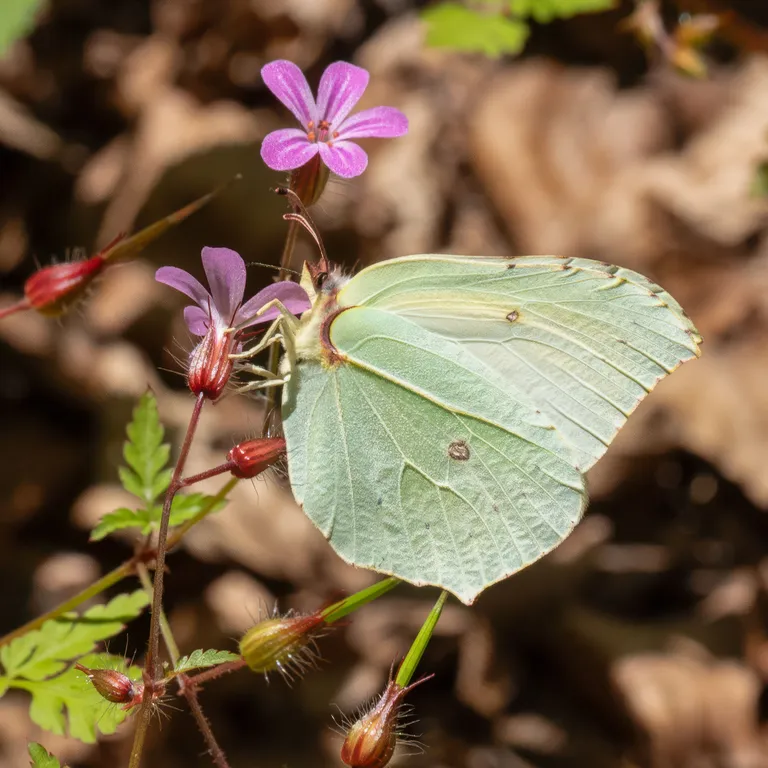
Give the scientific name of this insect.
Gonepteryx rhamni
